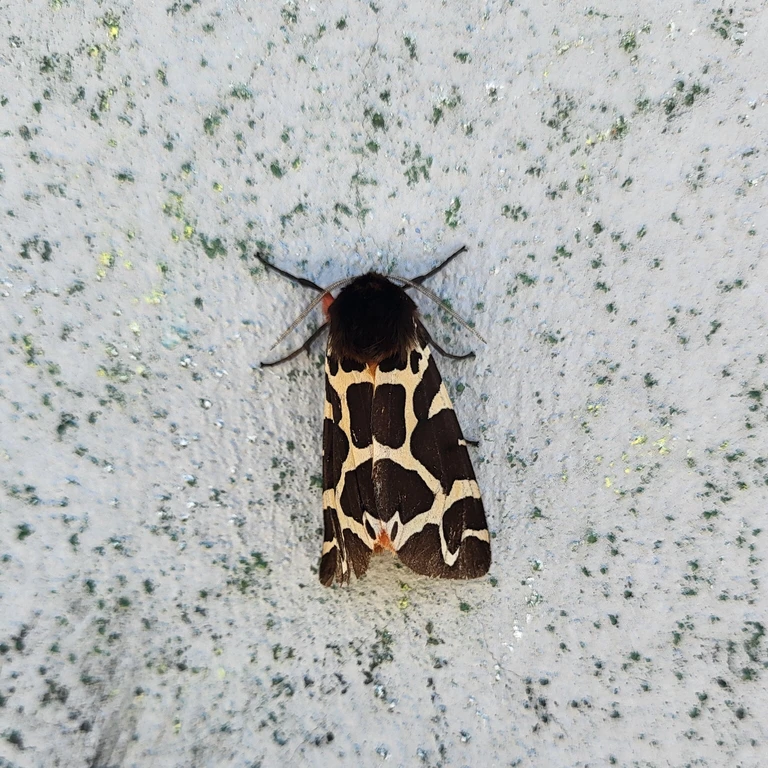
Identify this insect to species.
Arctia caja
